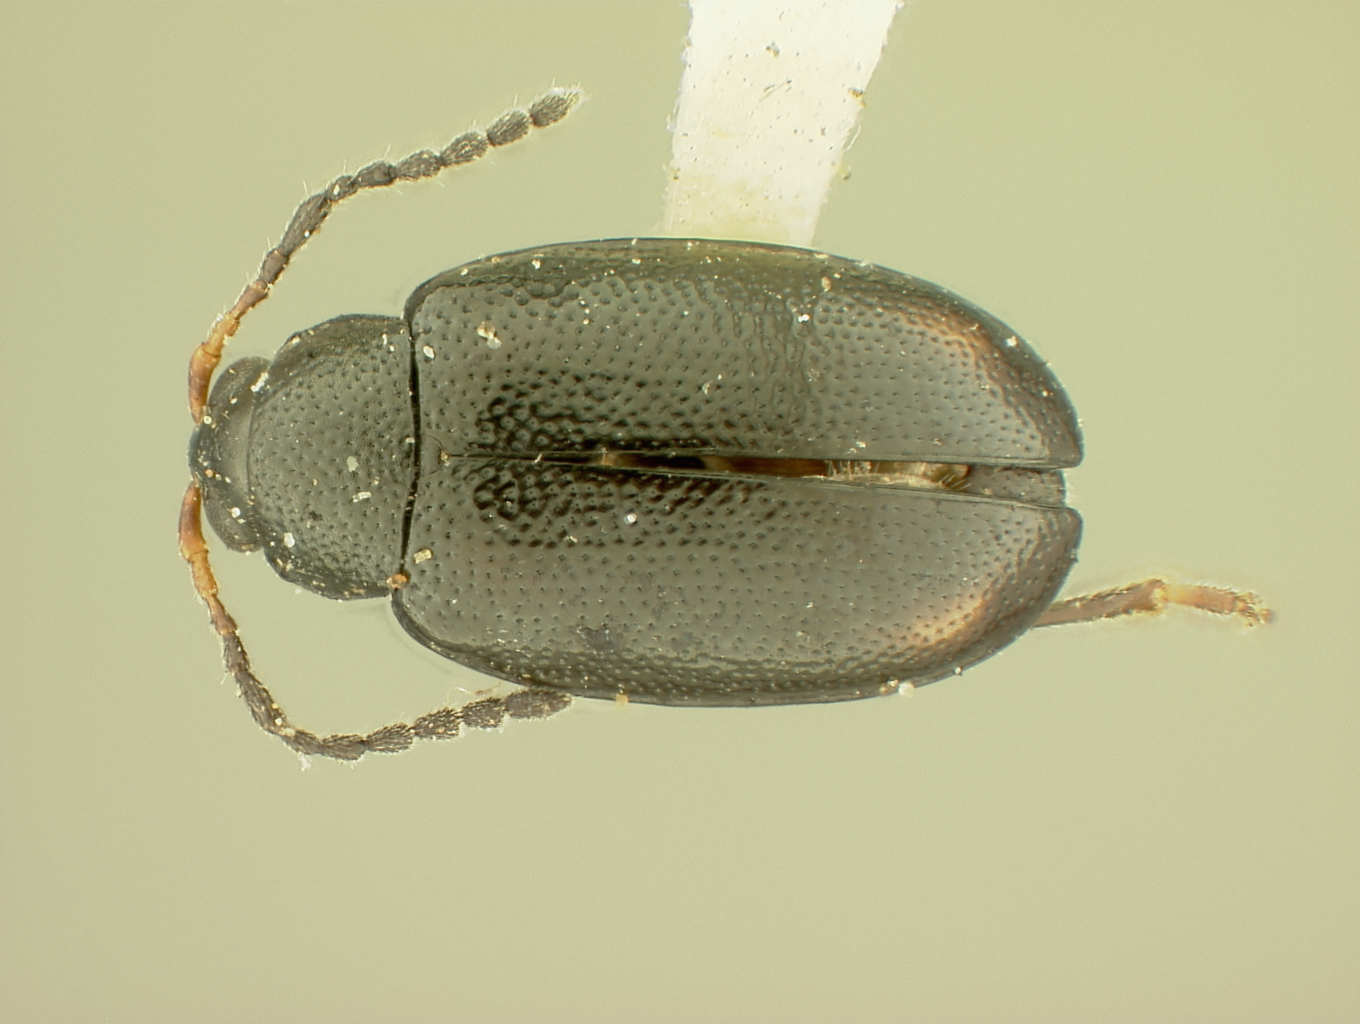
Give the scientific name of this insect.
Phyllotreta decipens
